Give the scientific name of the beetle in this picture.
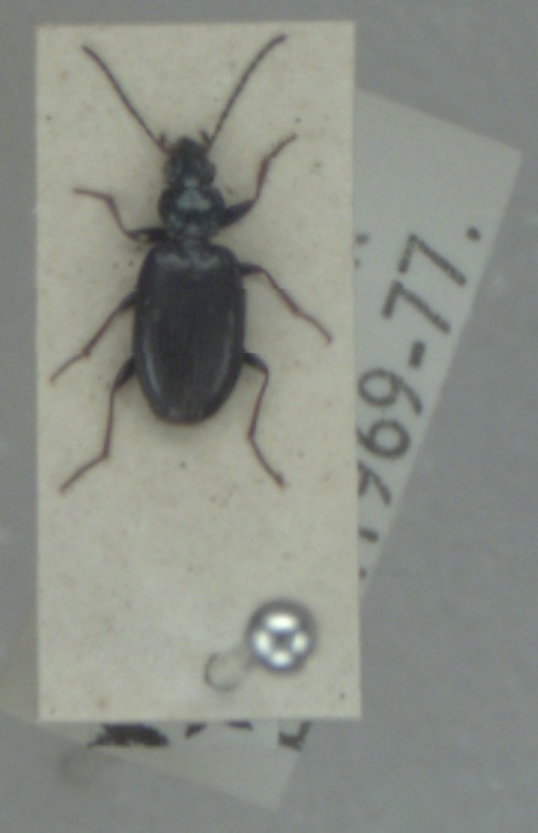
Bembidion atrocaeruleum
